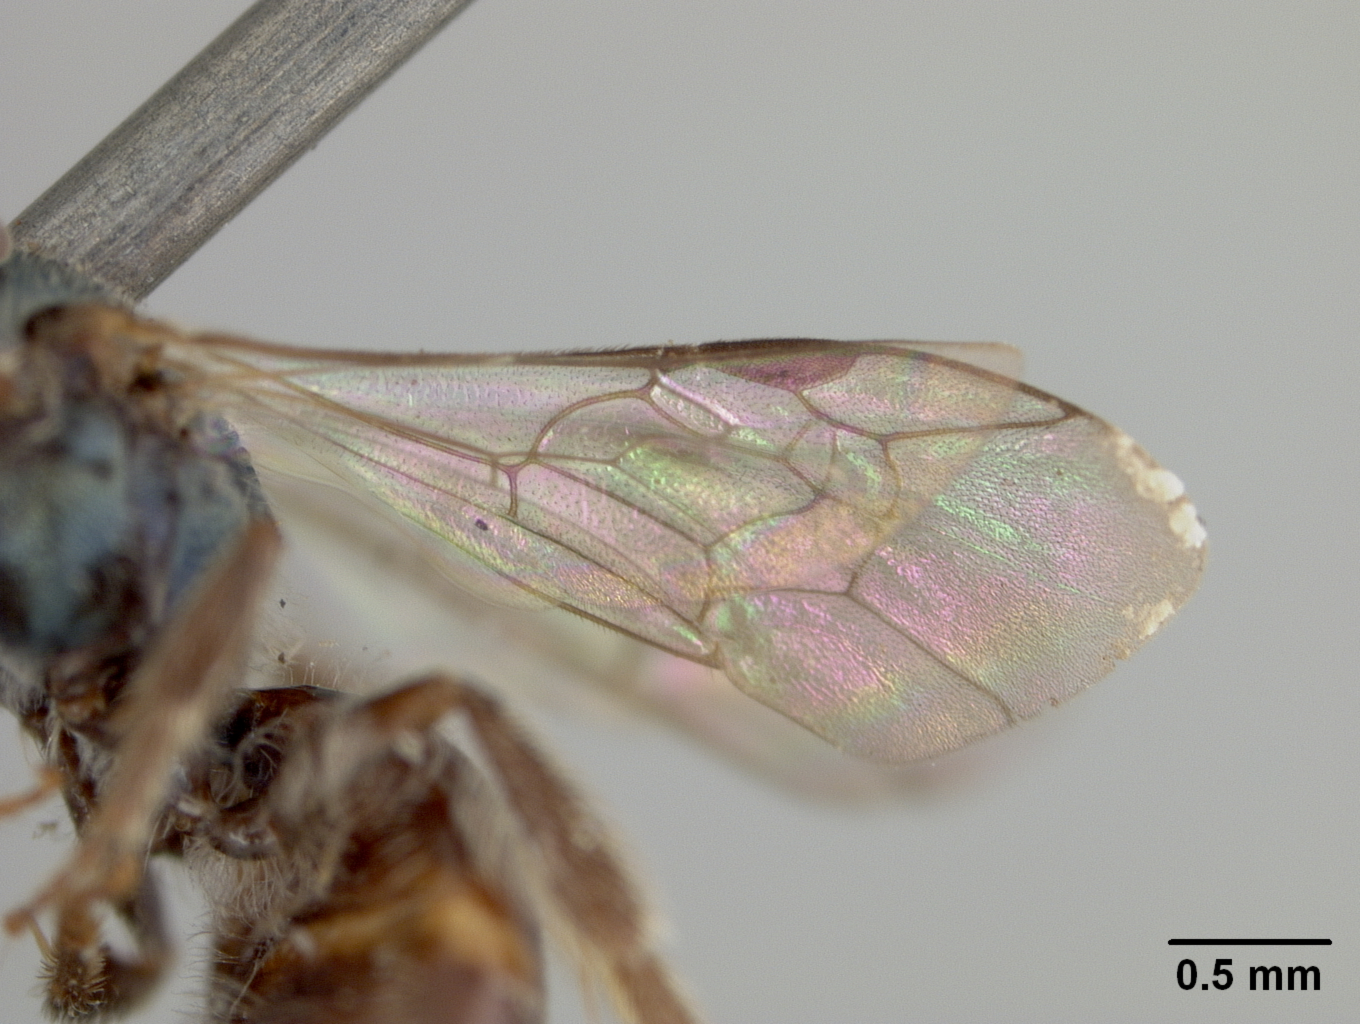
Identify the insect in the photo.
Halictus deceptor
